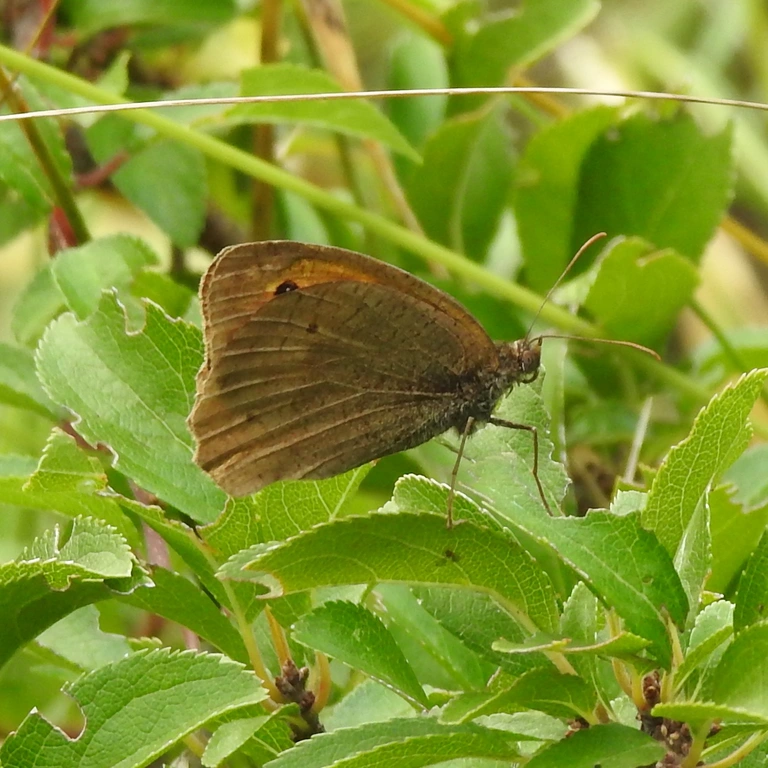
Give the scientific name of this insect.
Maniola jurtina
